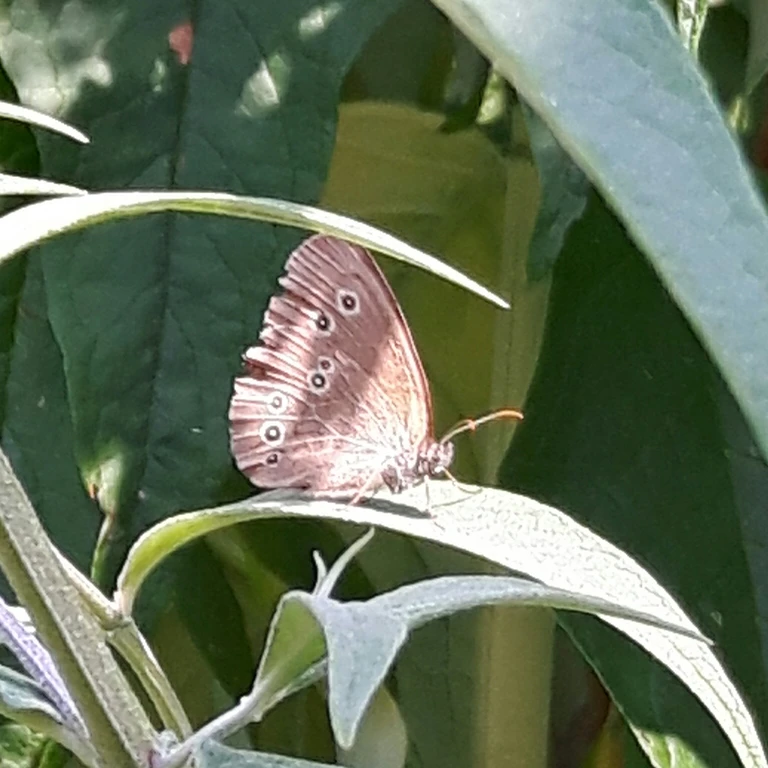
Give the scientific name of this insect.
Aphantopus hyperantus
